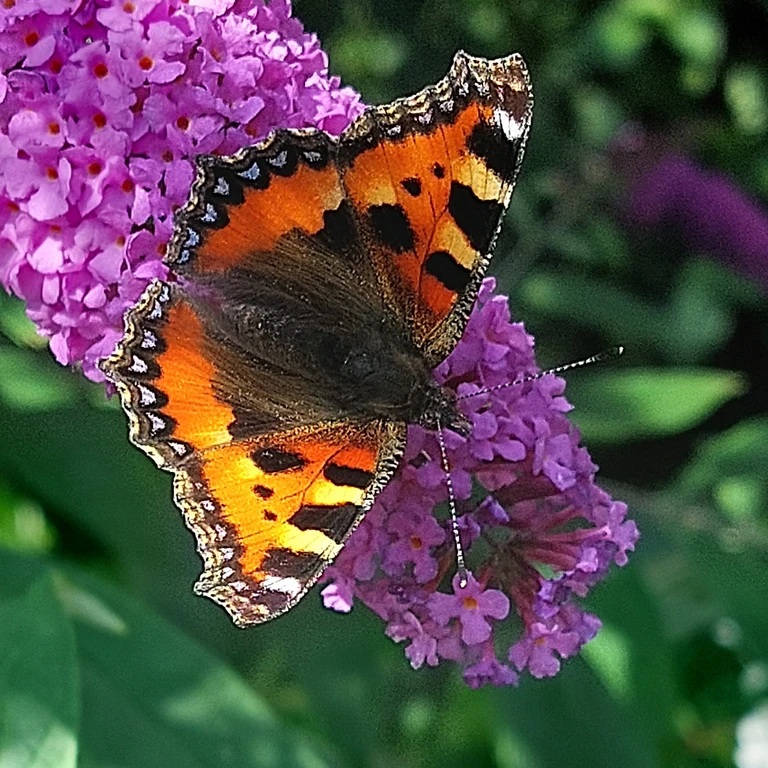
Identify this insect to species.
Aglais urticae
